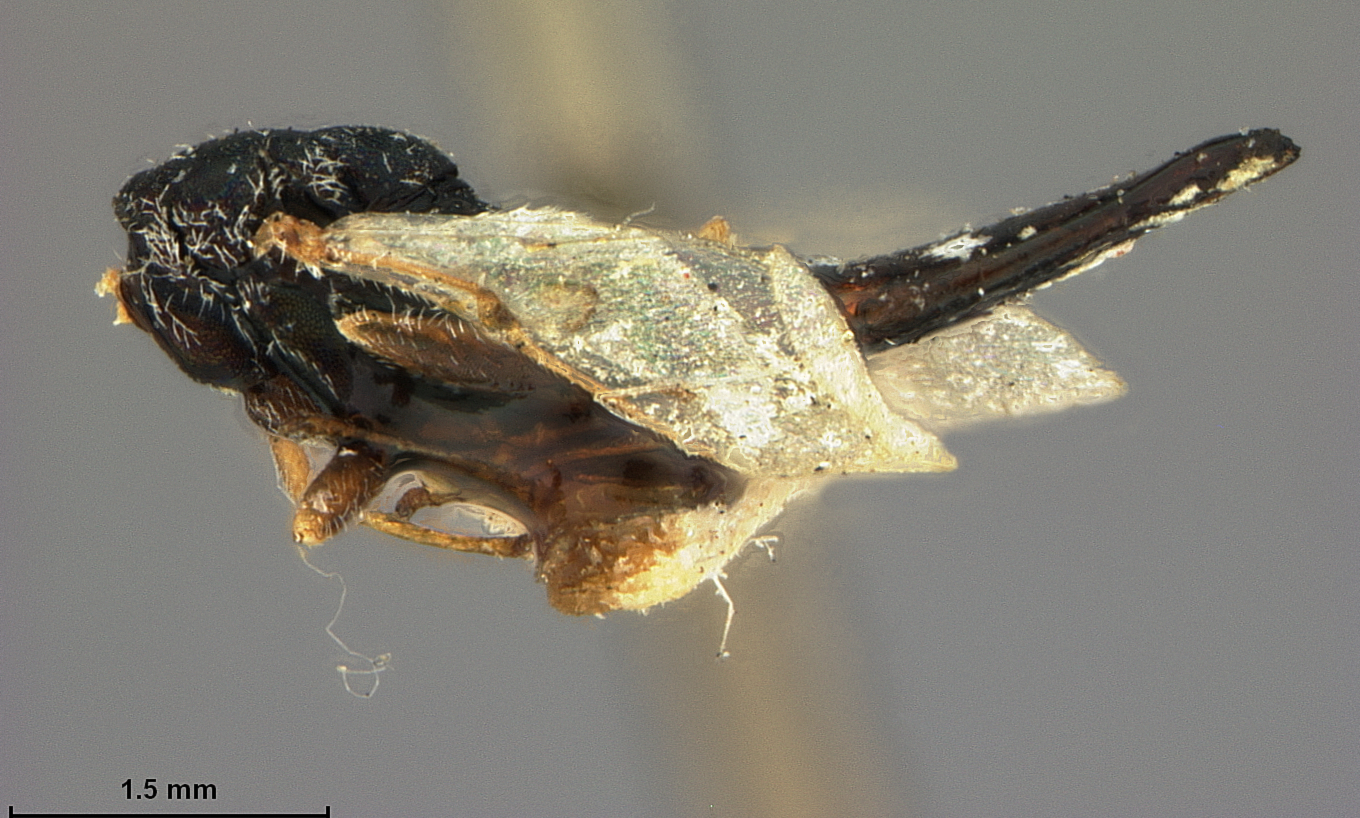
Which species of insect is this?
Stylophorella perplexa
